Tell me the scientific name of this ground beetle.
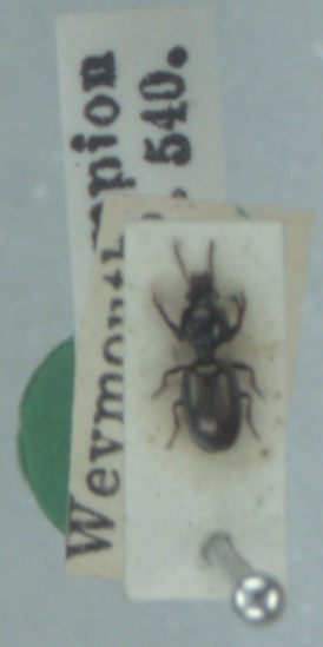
Dyschirius thoracicus
